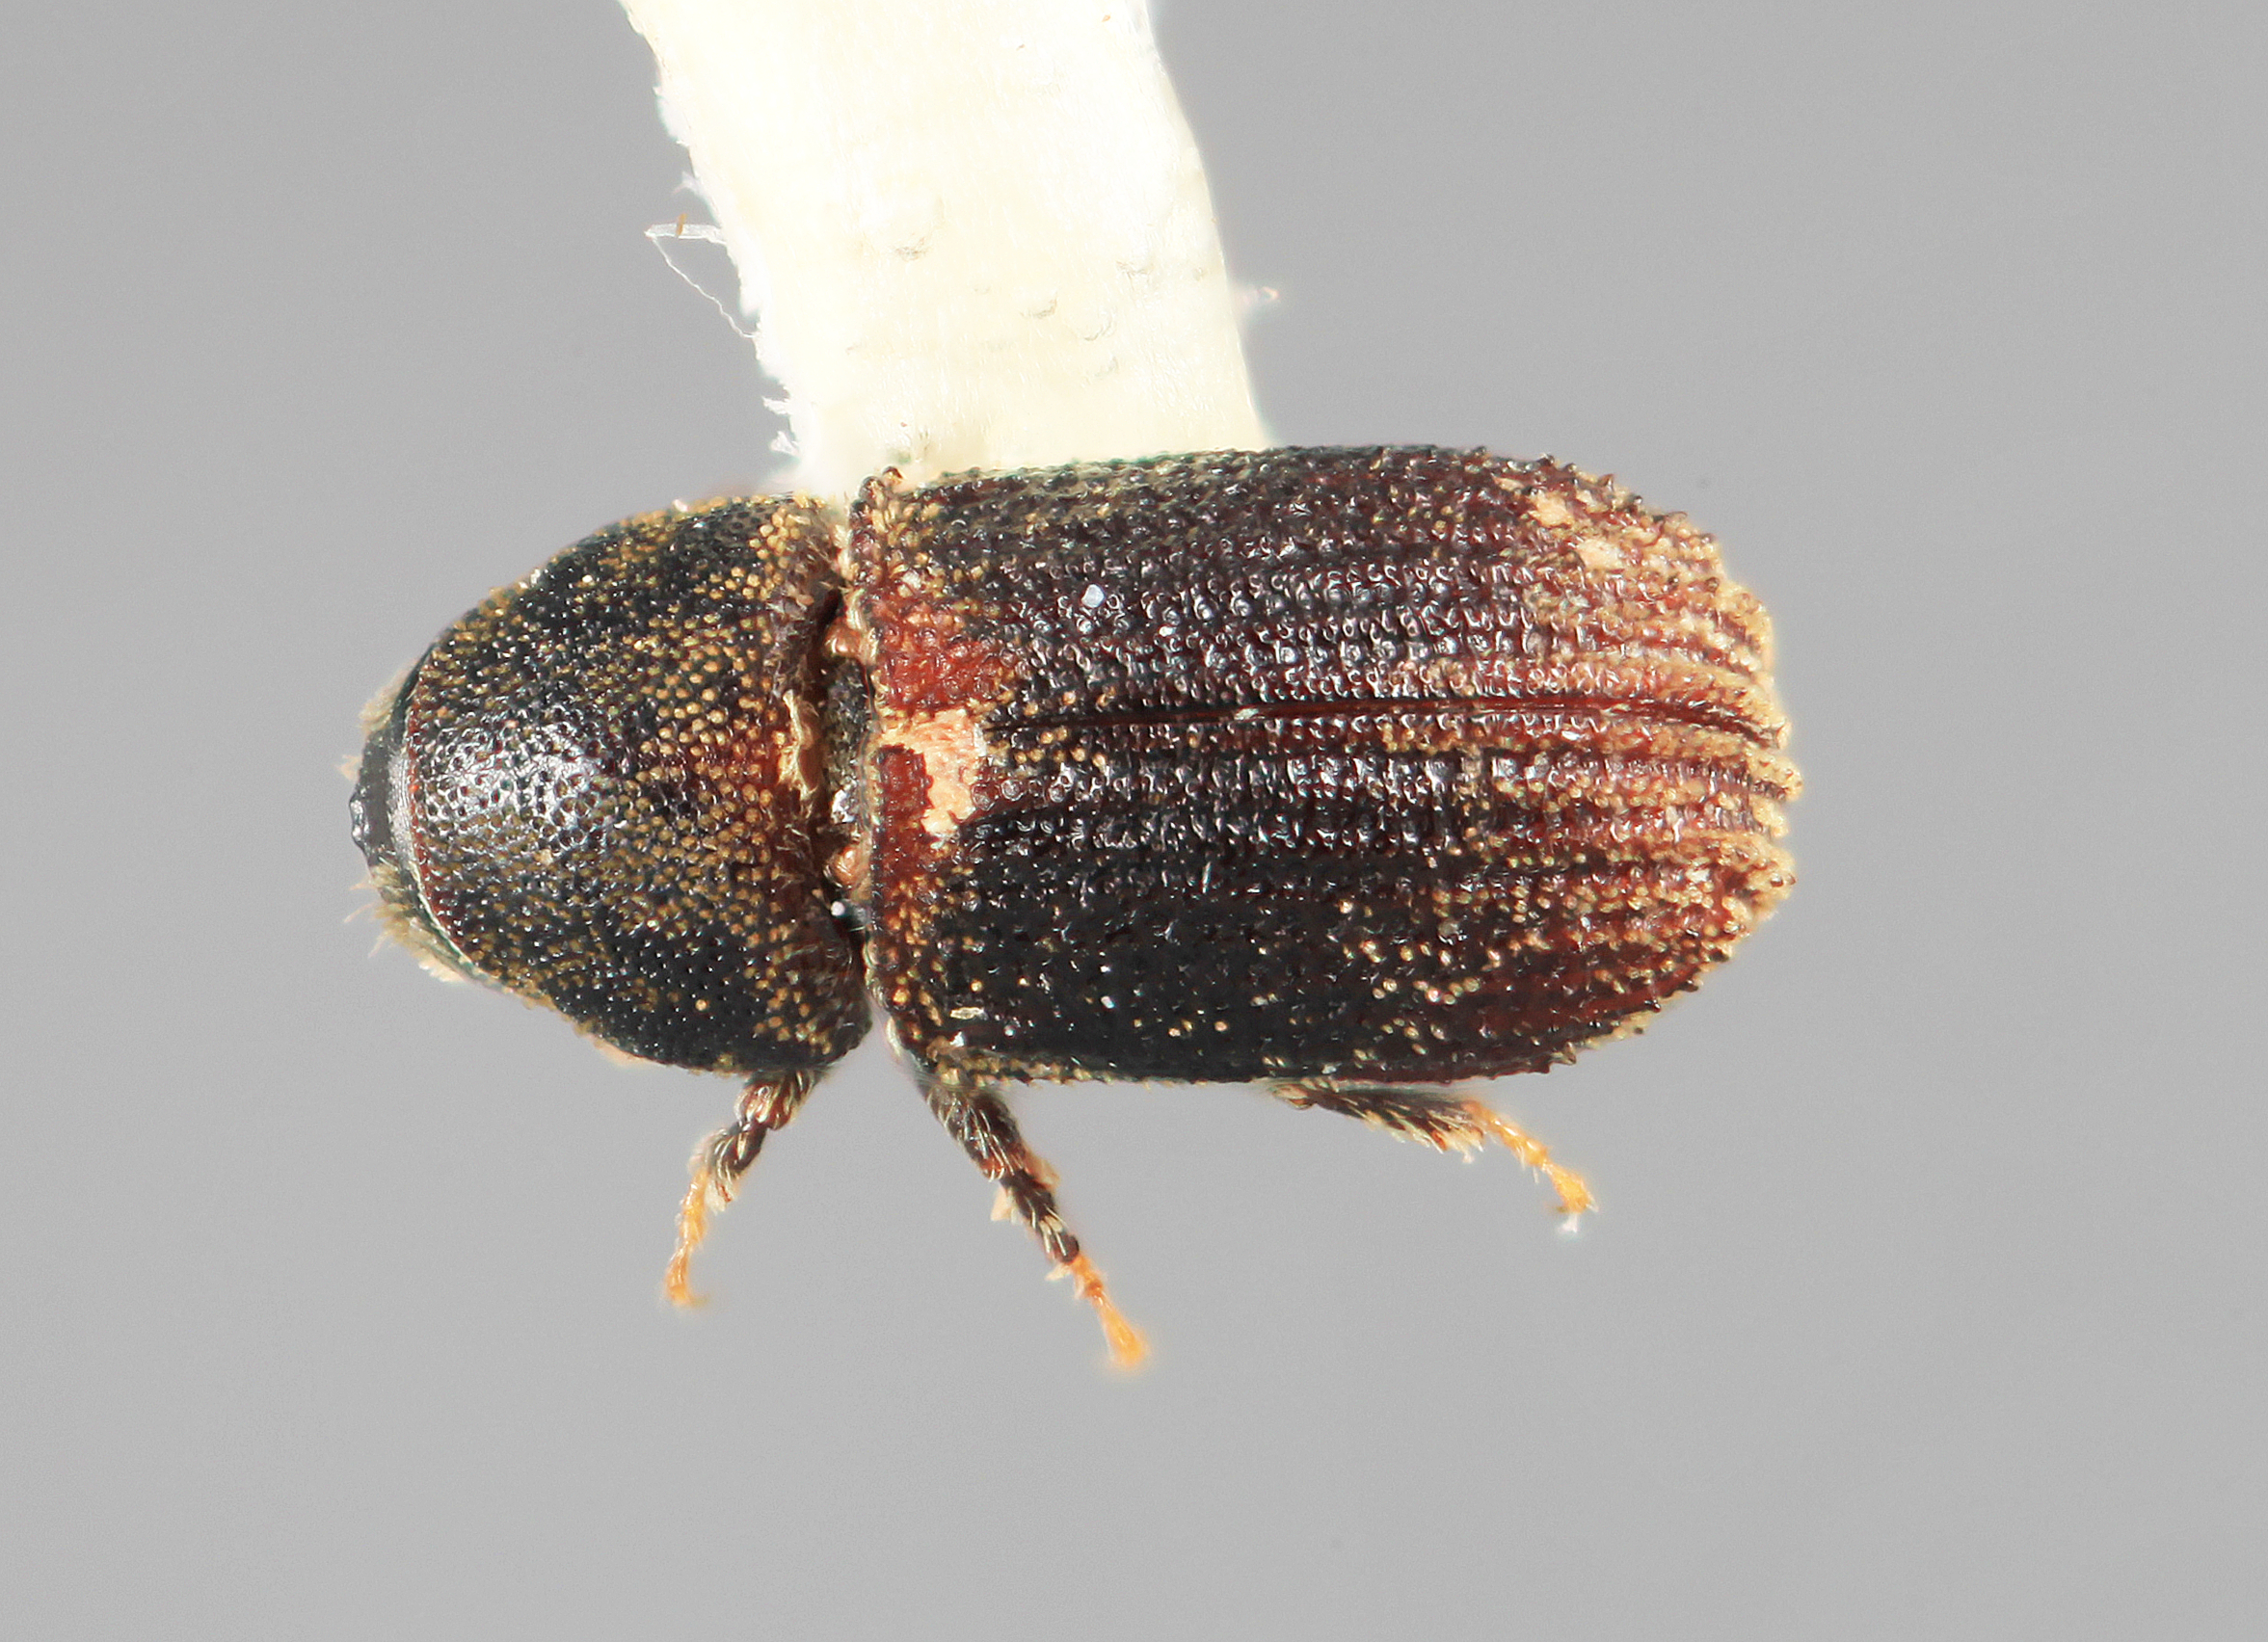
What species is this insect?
Carphoborus piceae
